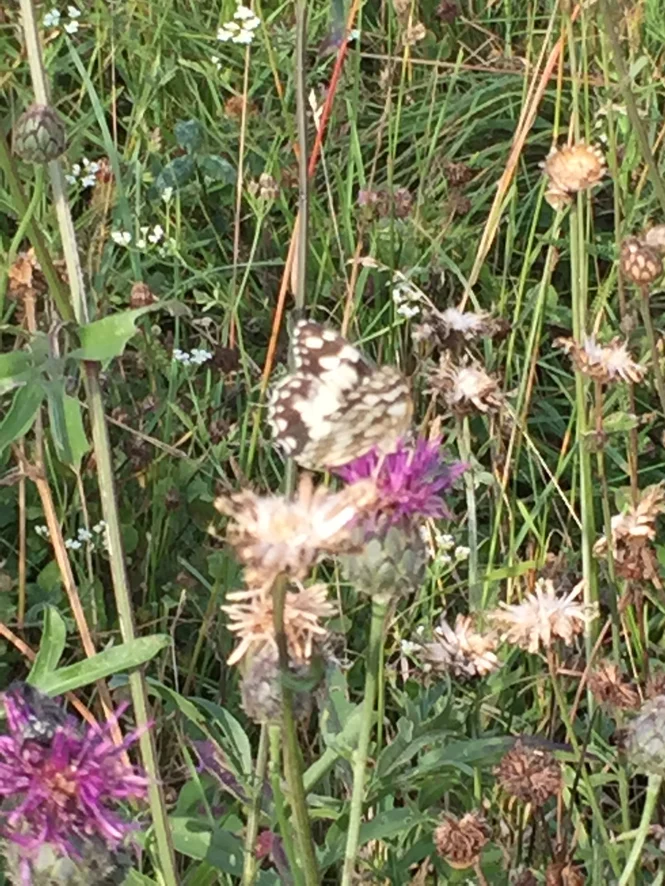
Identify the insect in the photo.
Melanargia galathea
